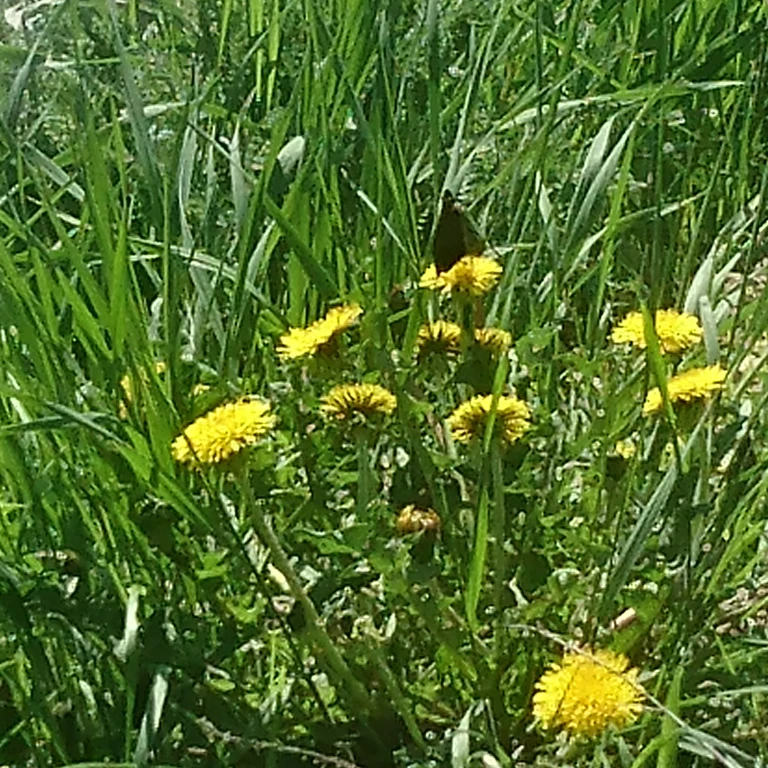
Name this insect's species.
Aglais io
